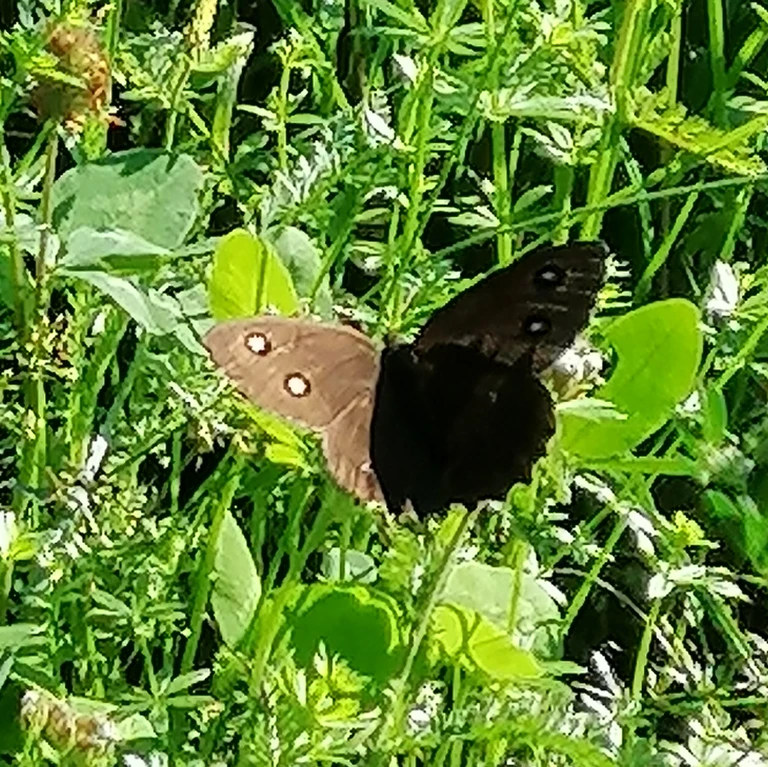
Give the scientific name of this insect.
Minois dryas
